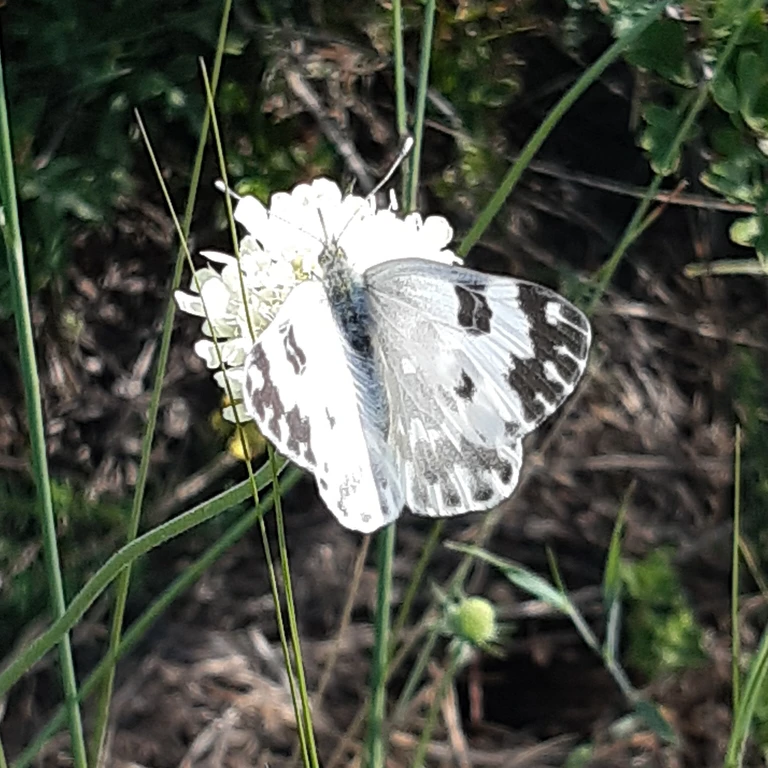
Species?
Pontia edusa
